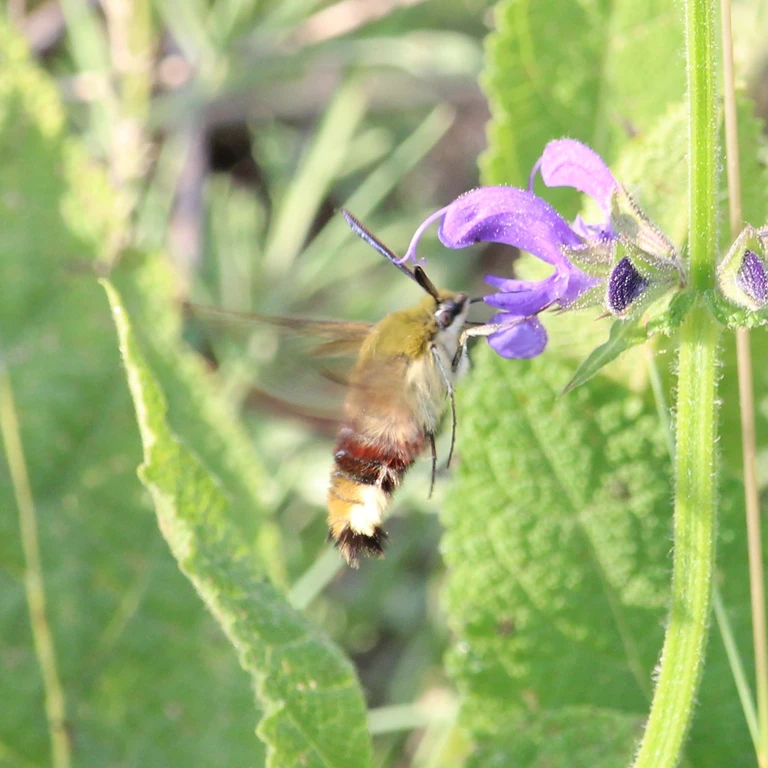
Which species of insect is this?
Hemaris fuciformis
